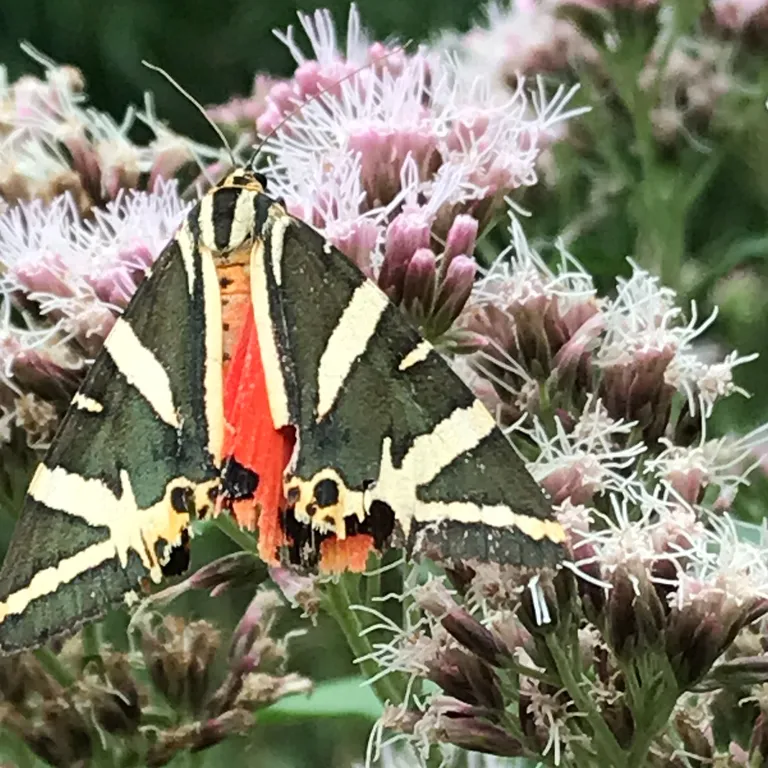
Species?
Euplagia quadripunctaria
